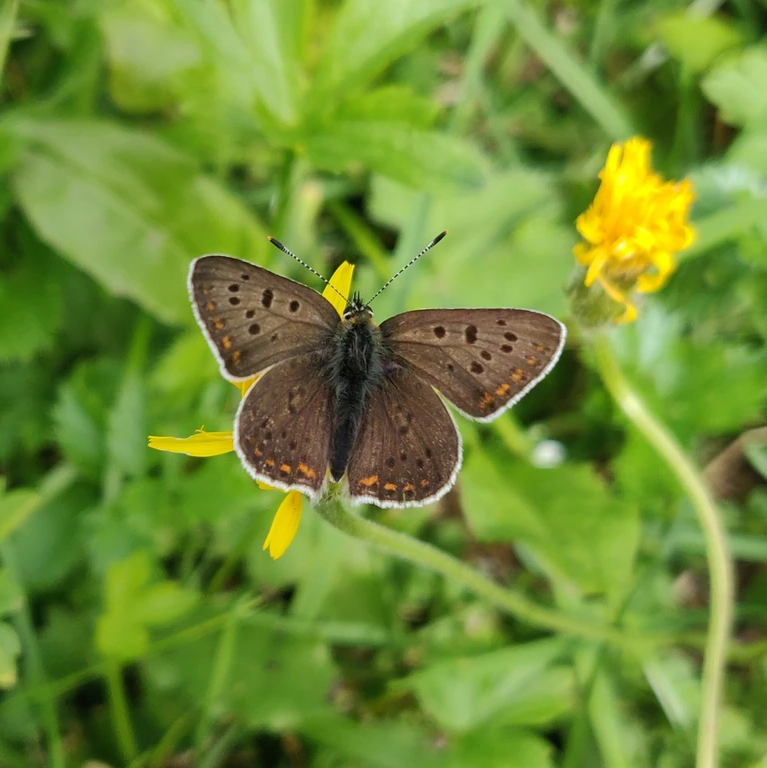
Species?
Lycaena tityrus (also Loweia tityrus)
